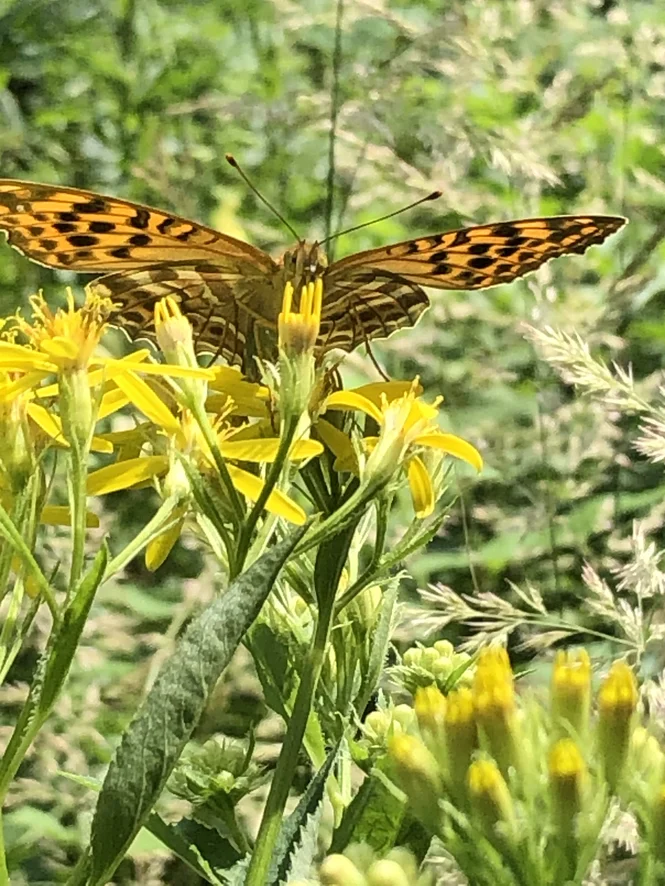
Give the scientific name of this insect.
Argynnis paphia
